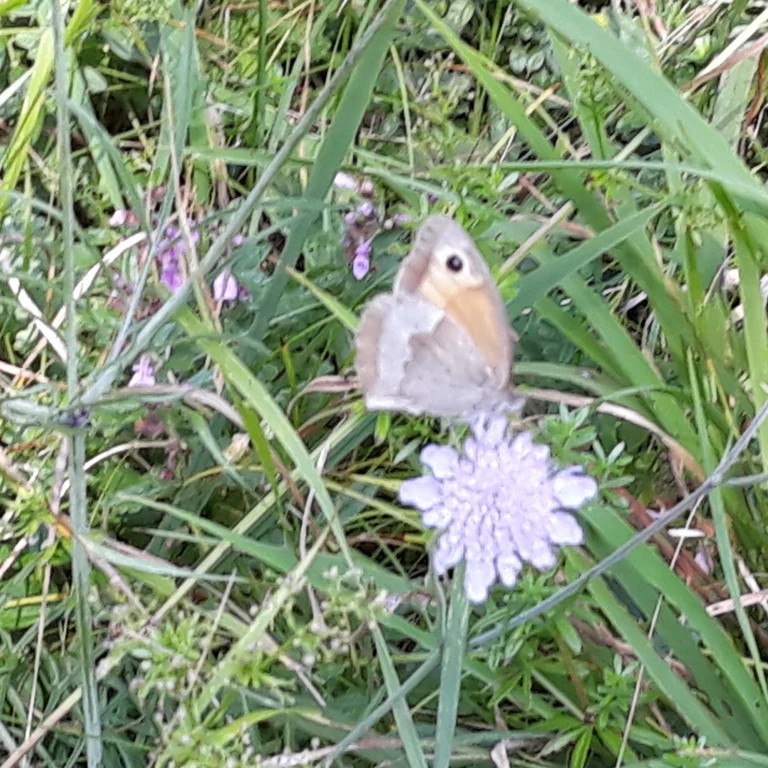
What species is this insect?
Maniola jurtina
